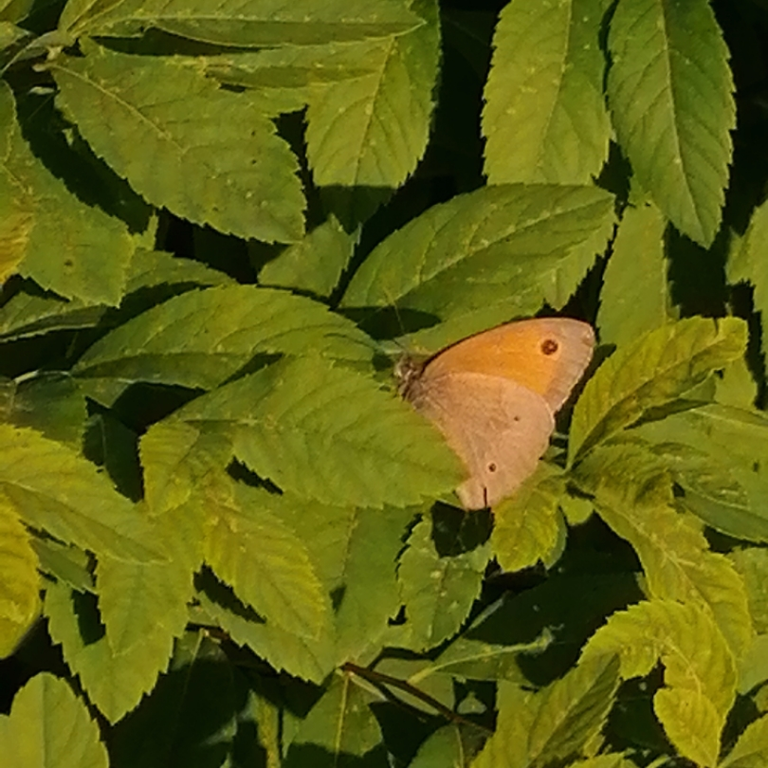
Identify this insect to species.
Maniola jurtina
